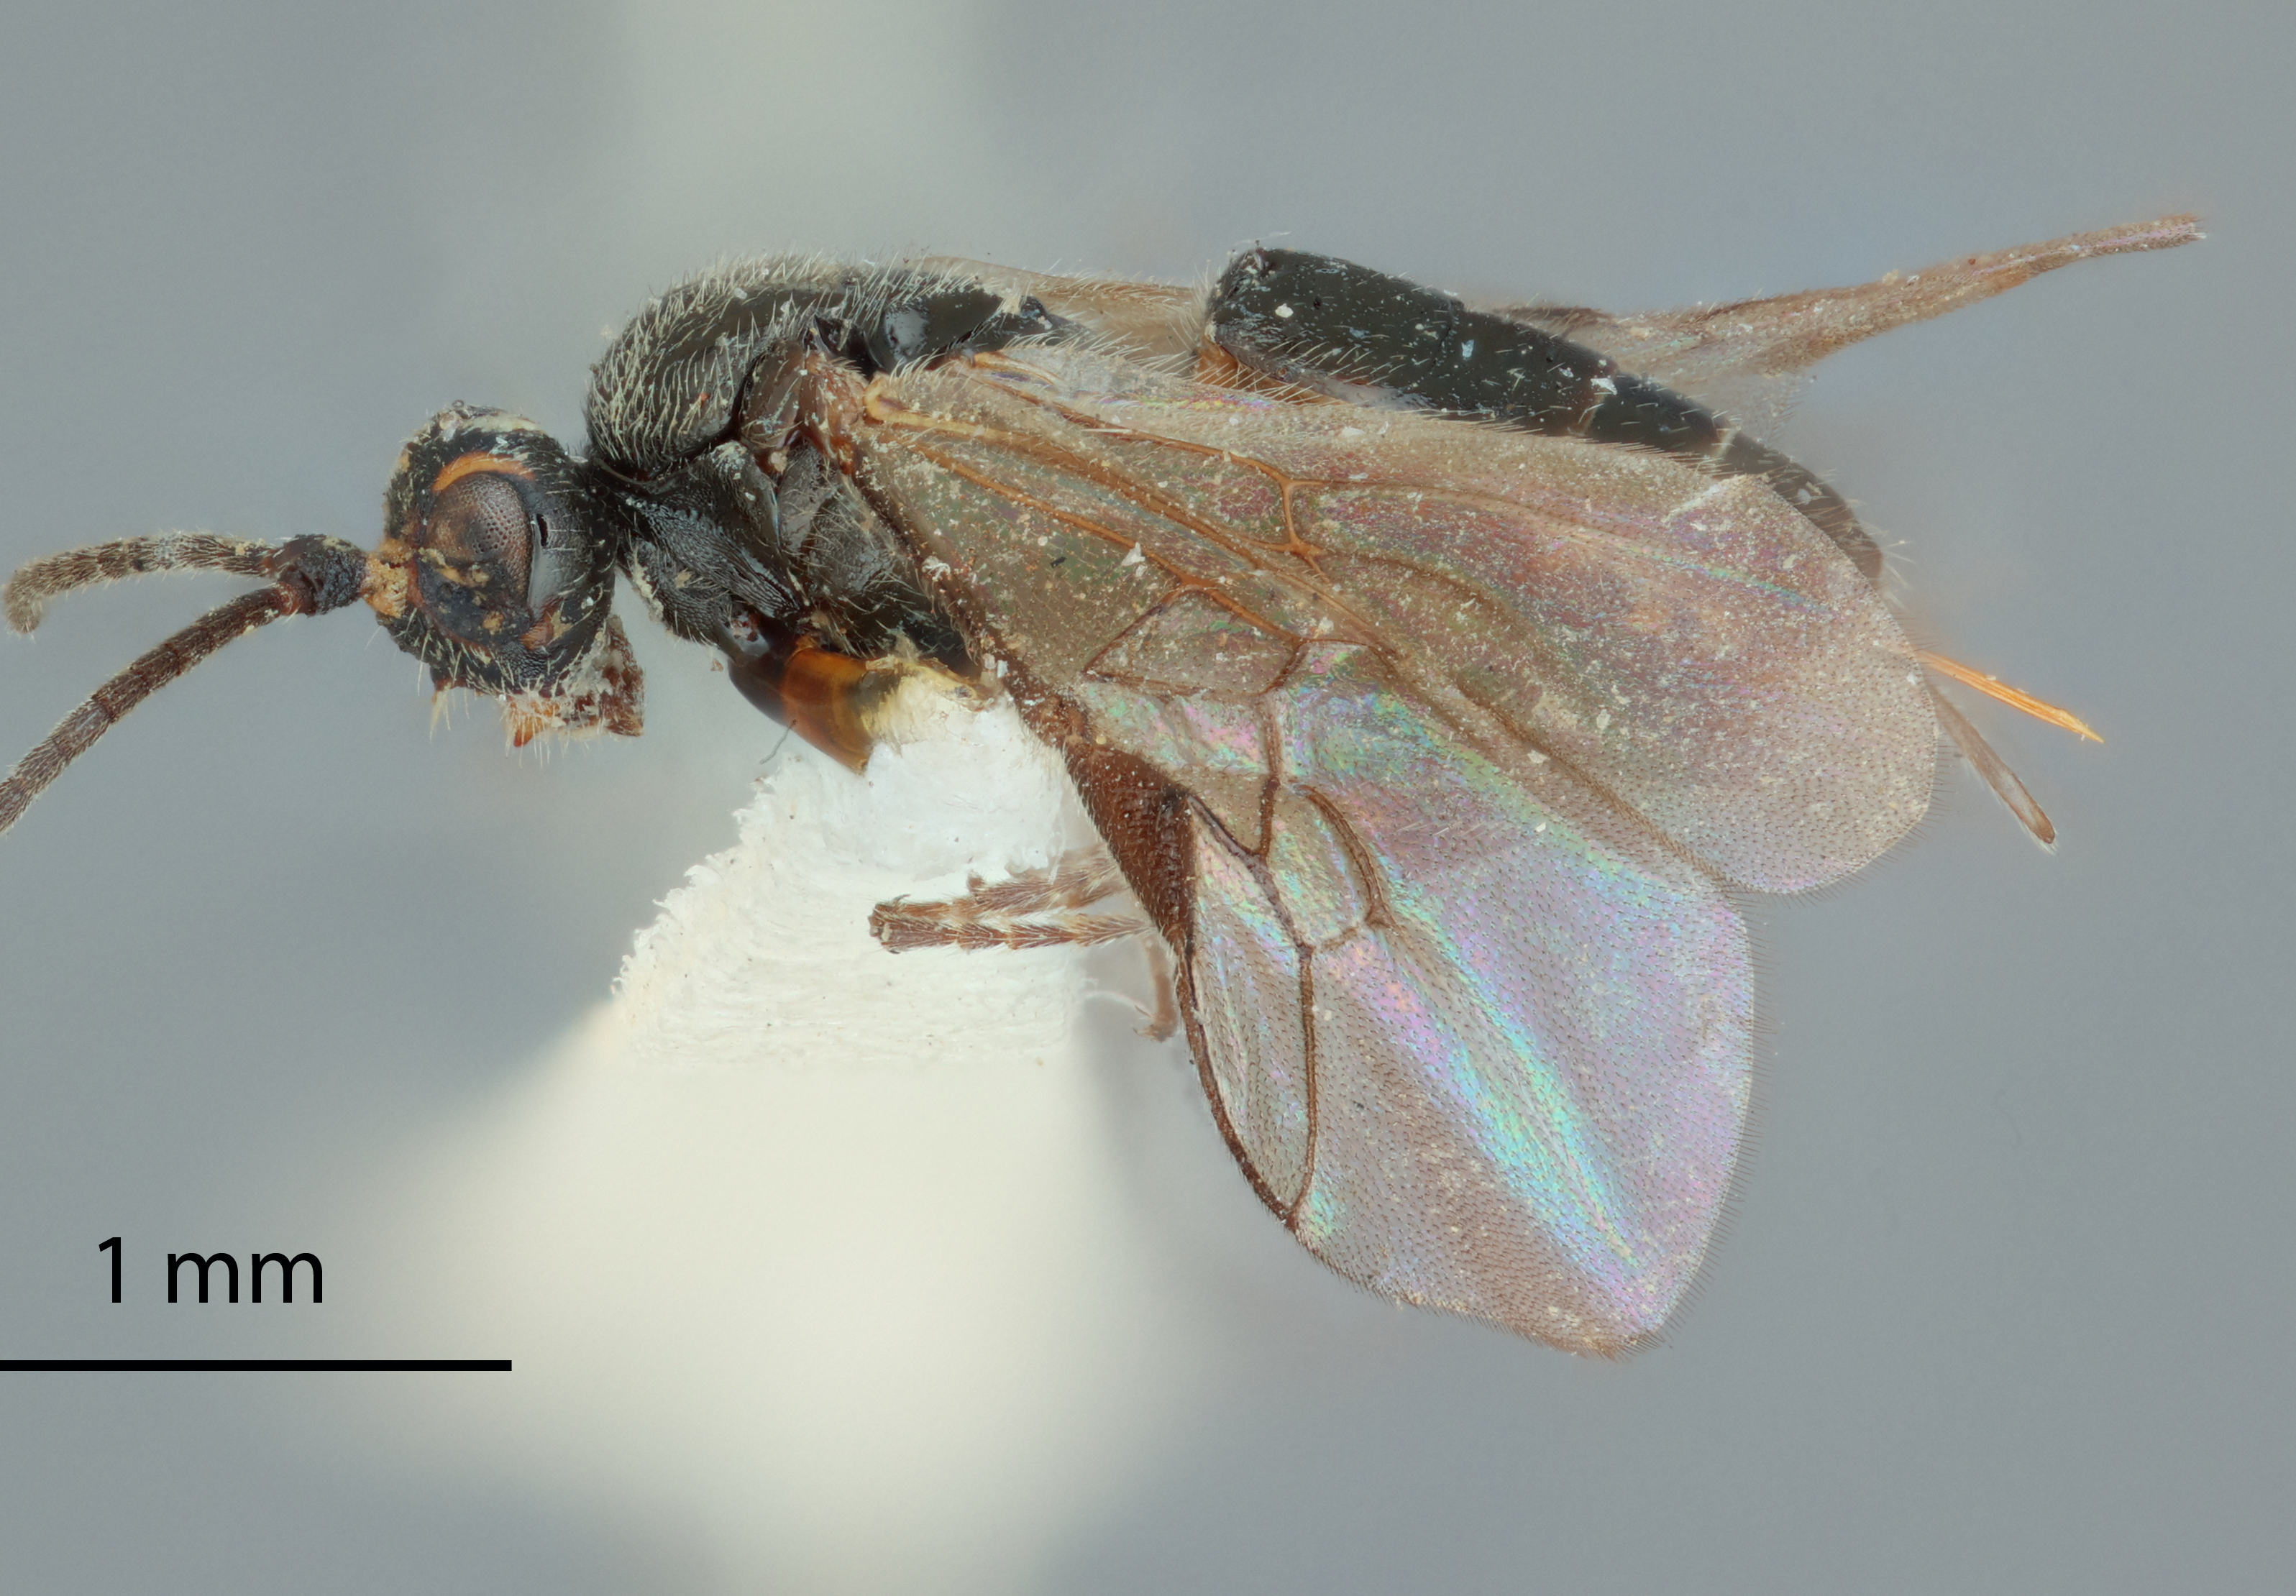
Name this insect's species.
Habrobracon erucarum
